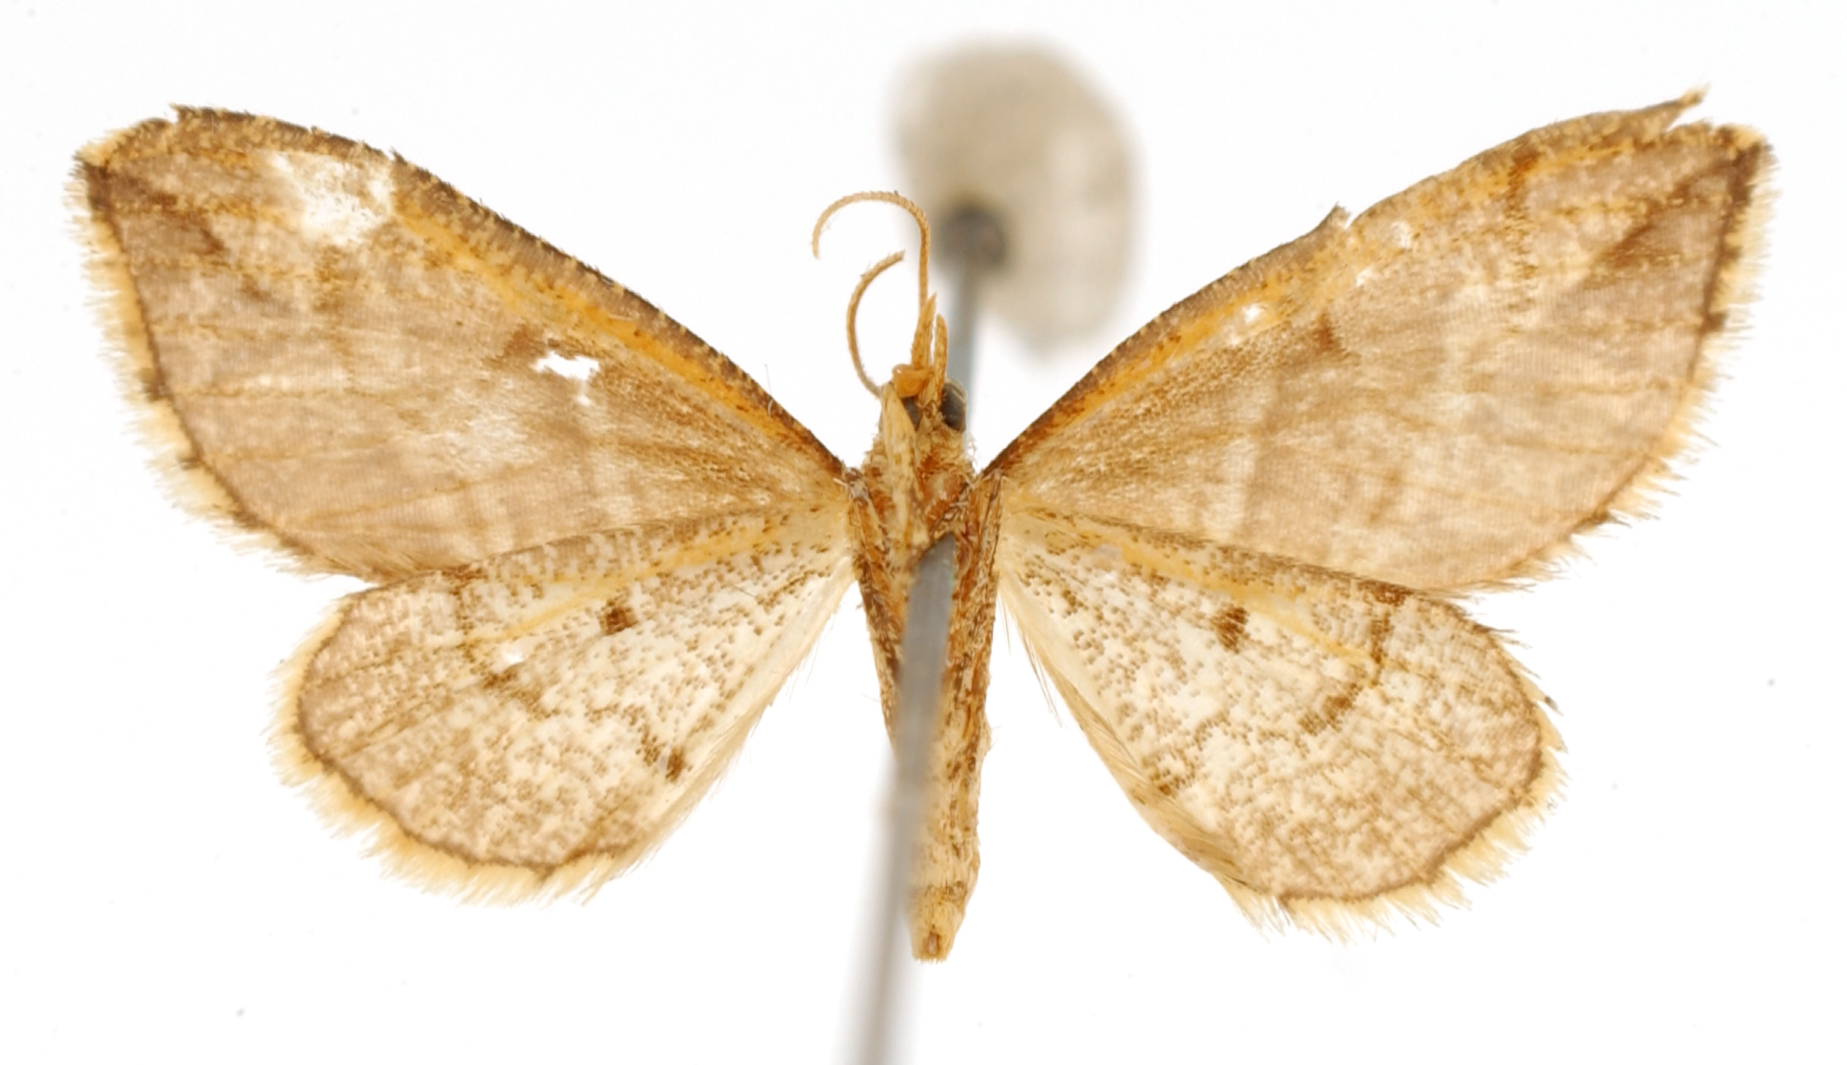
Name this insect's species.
Psaliodes claudiaria
